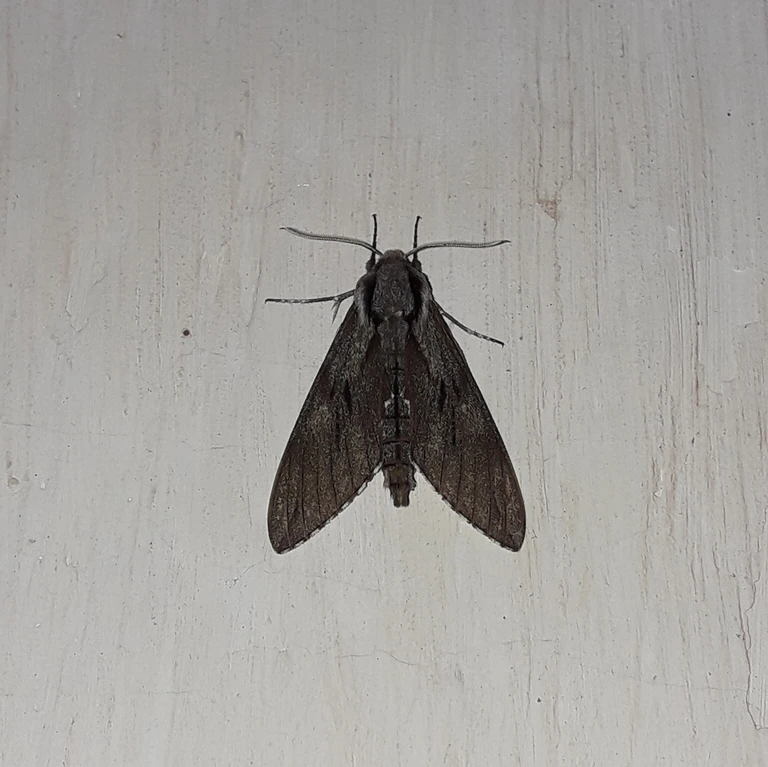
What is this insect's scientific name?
Sphinx pinastri
